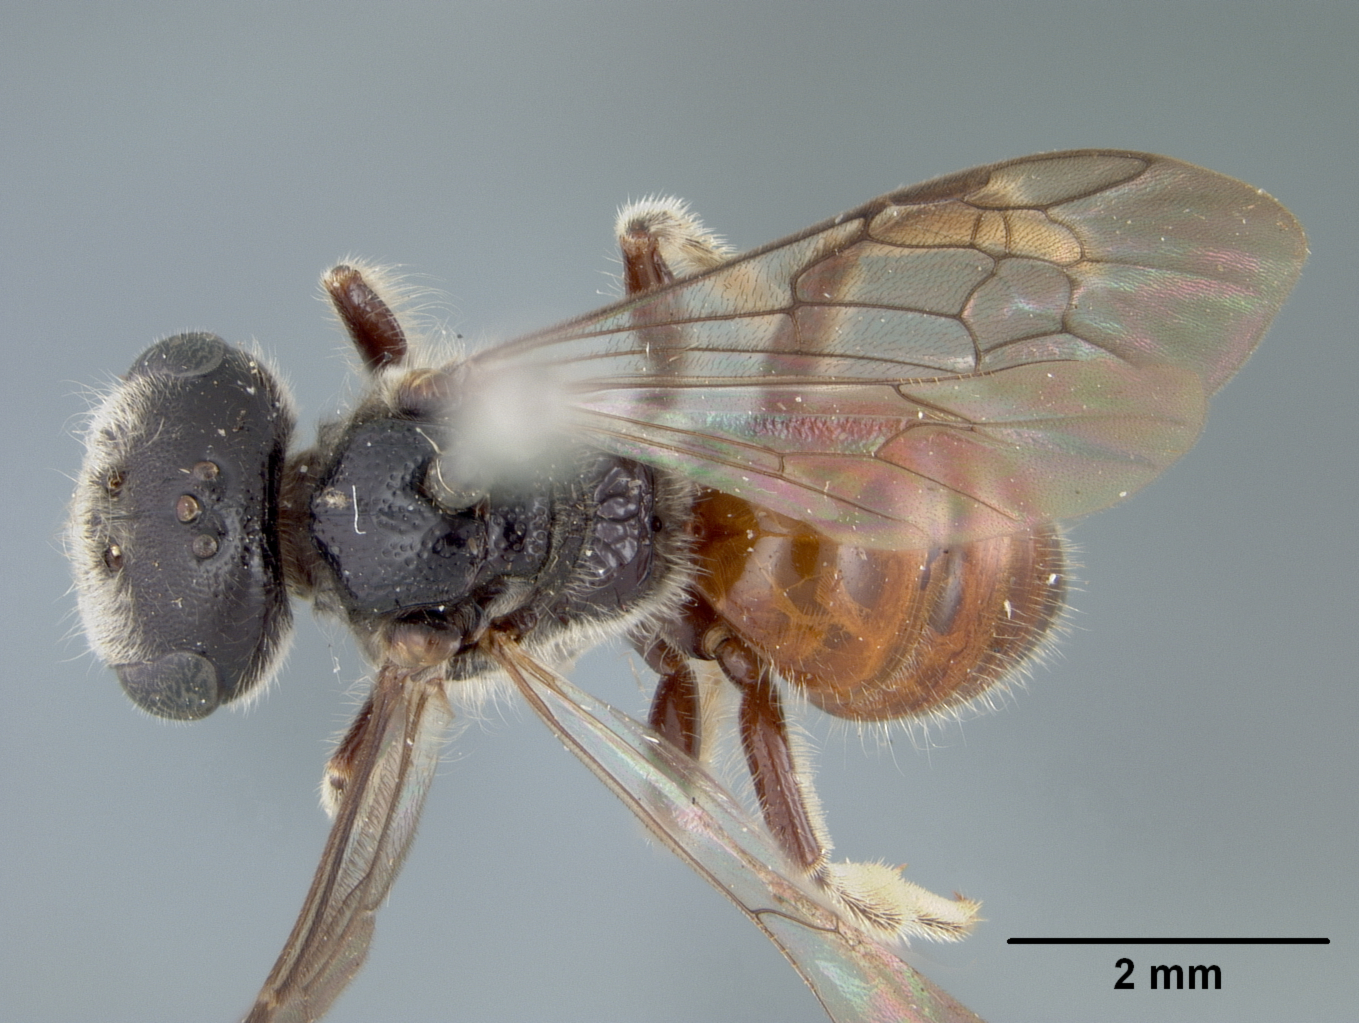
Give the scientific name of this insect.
Sphecodes transversus
